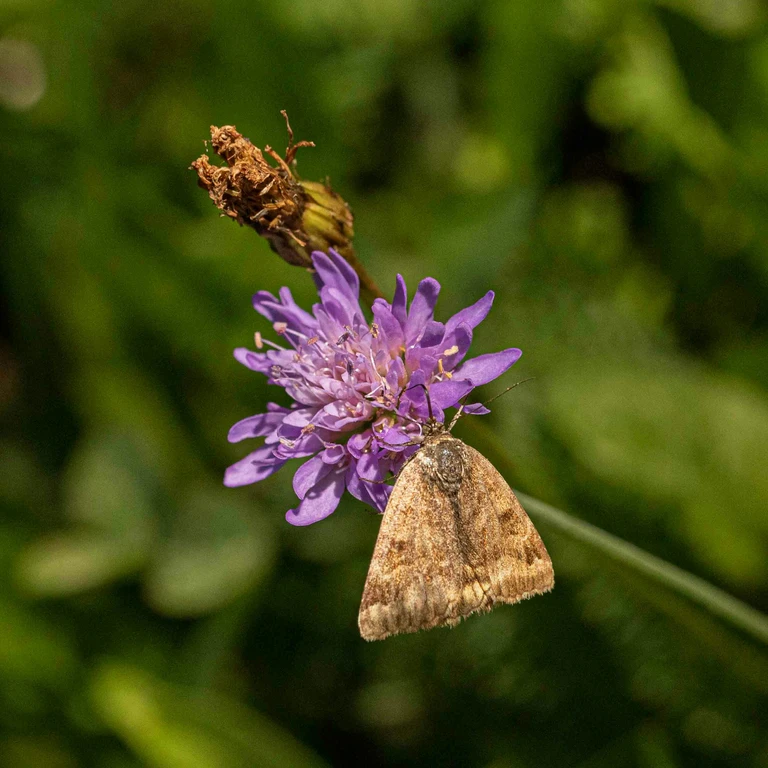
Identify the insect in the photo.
Euclidia glyphica
